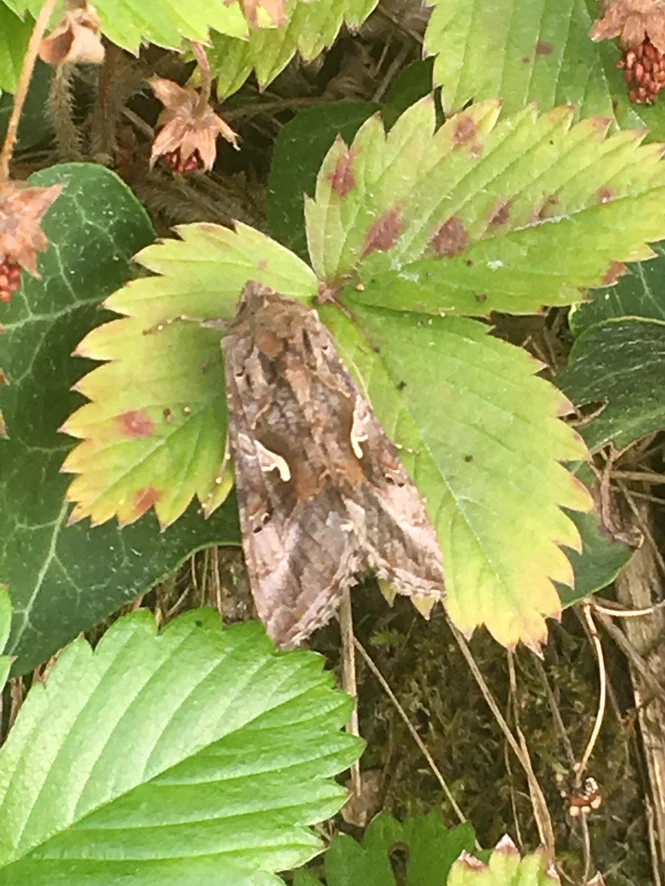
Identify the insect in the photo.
Autographa gamma
